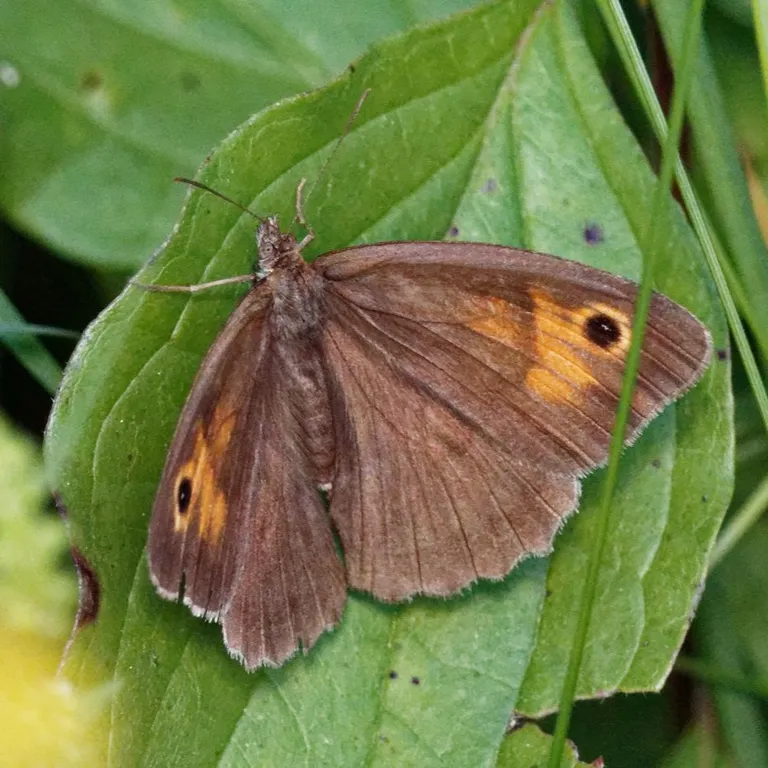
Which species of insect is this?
Maniola jurtina
